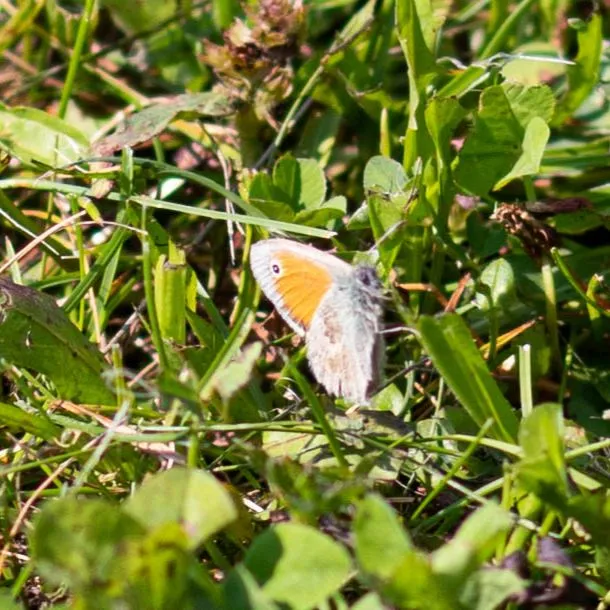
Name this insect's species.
Coenonympha pamphilus
